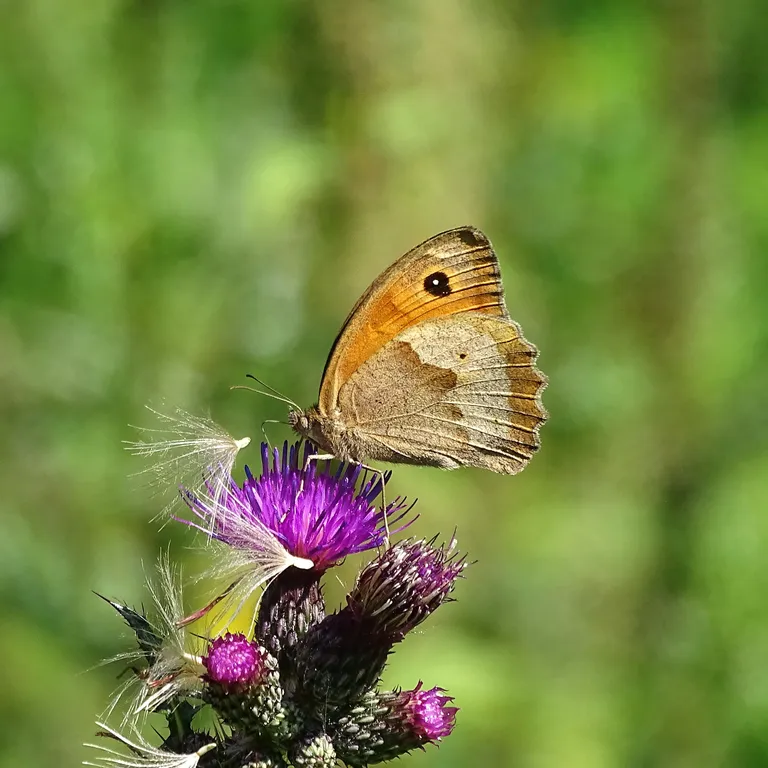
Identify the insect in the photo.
Maniola jurtina
